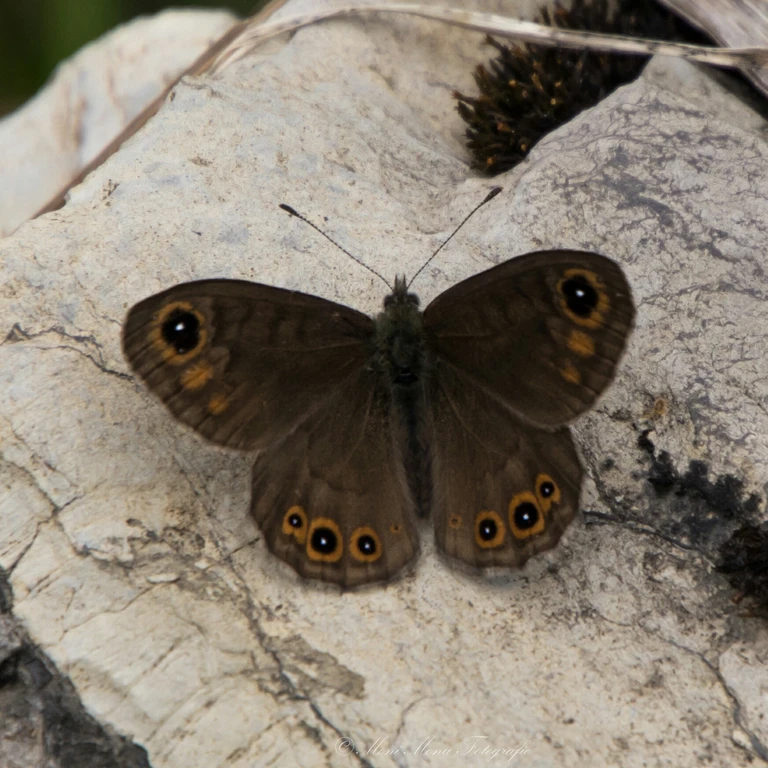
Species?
Lasiommata petropolitana (also Pararge petropolitana)
